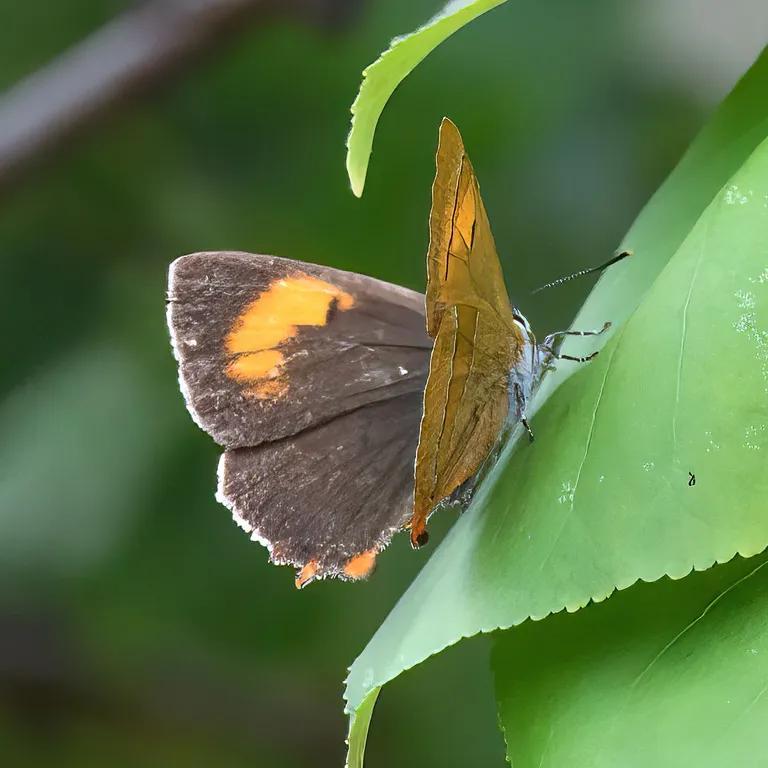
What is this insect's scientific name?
Thecla betulae
